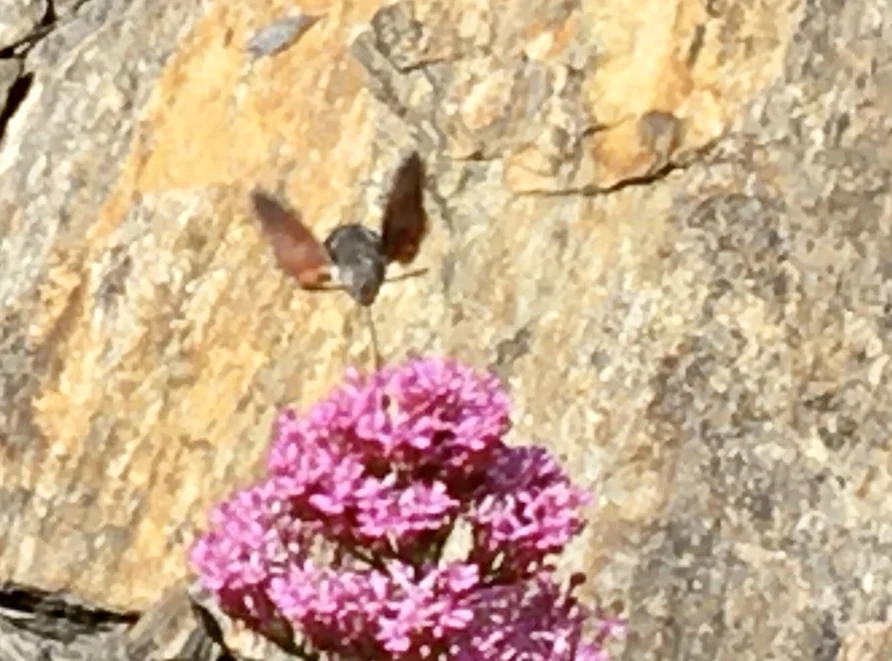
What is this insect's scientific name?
Macroglossum stellatarum
